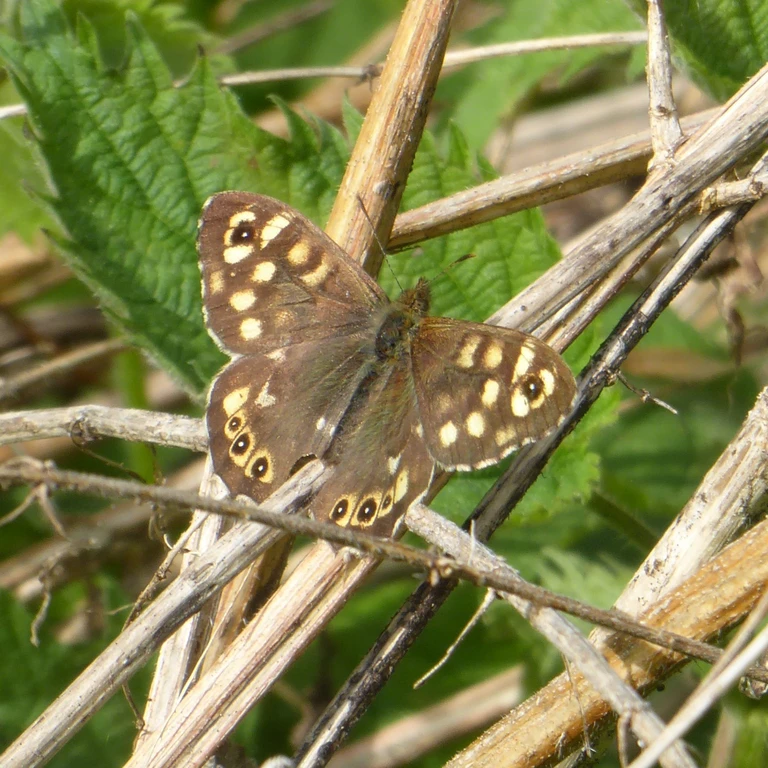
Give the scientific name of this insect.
Pararge aegeria
